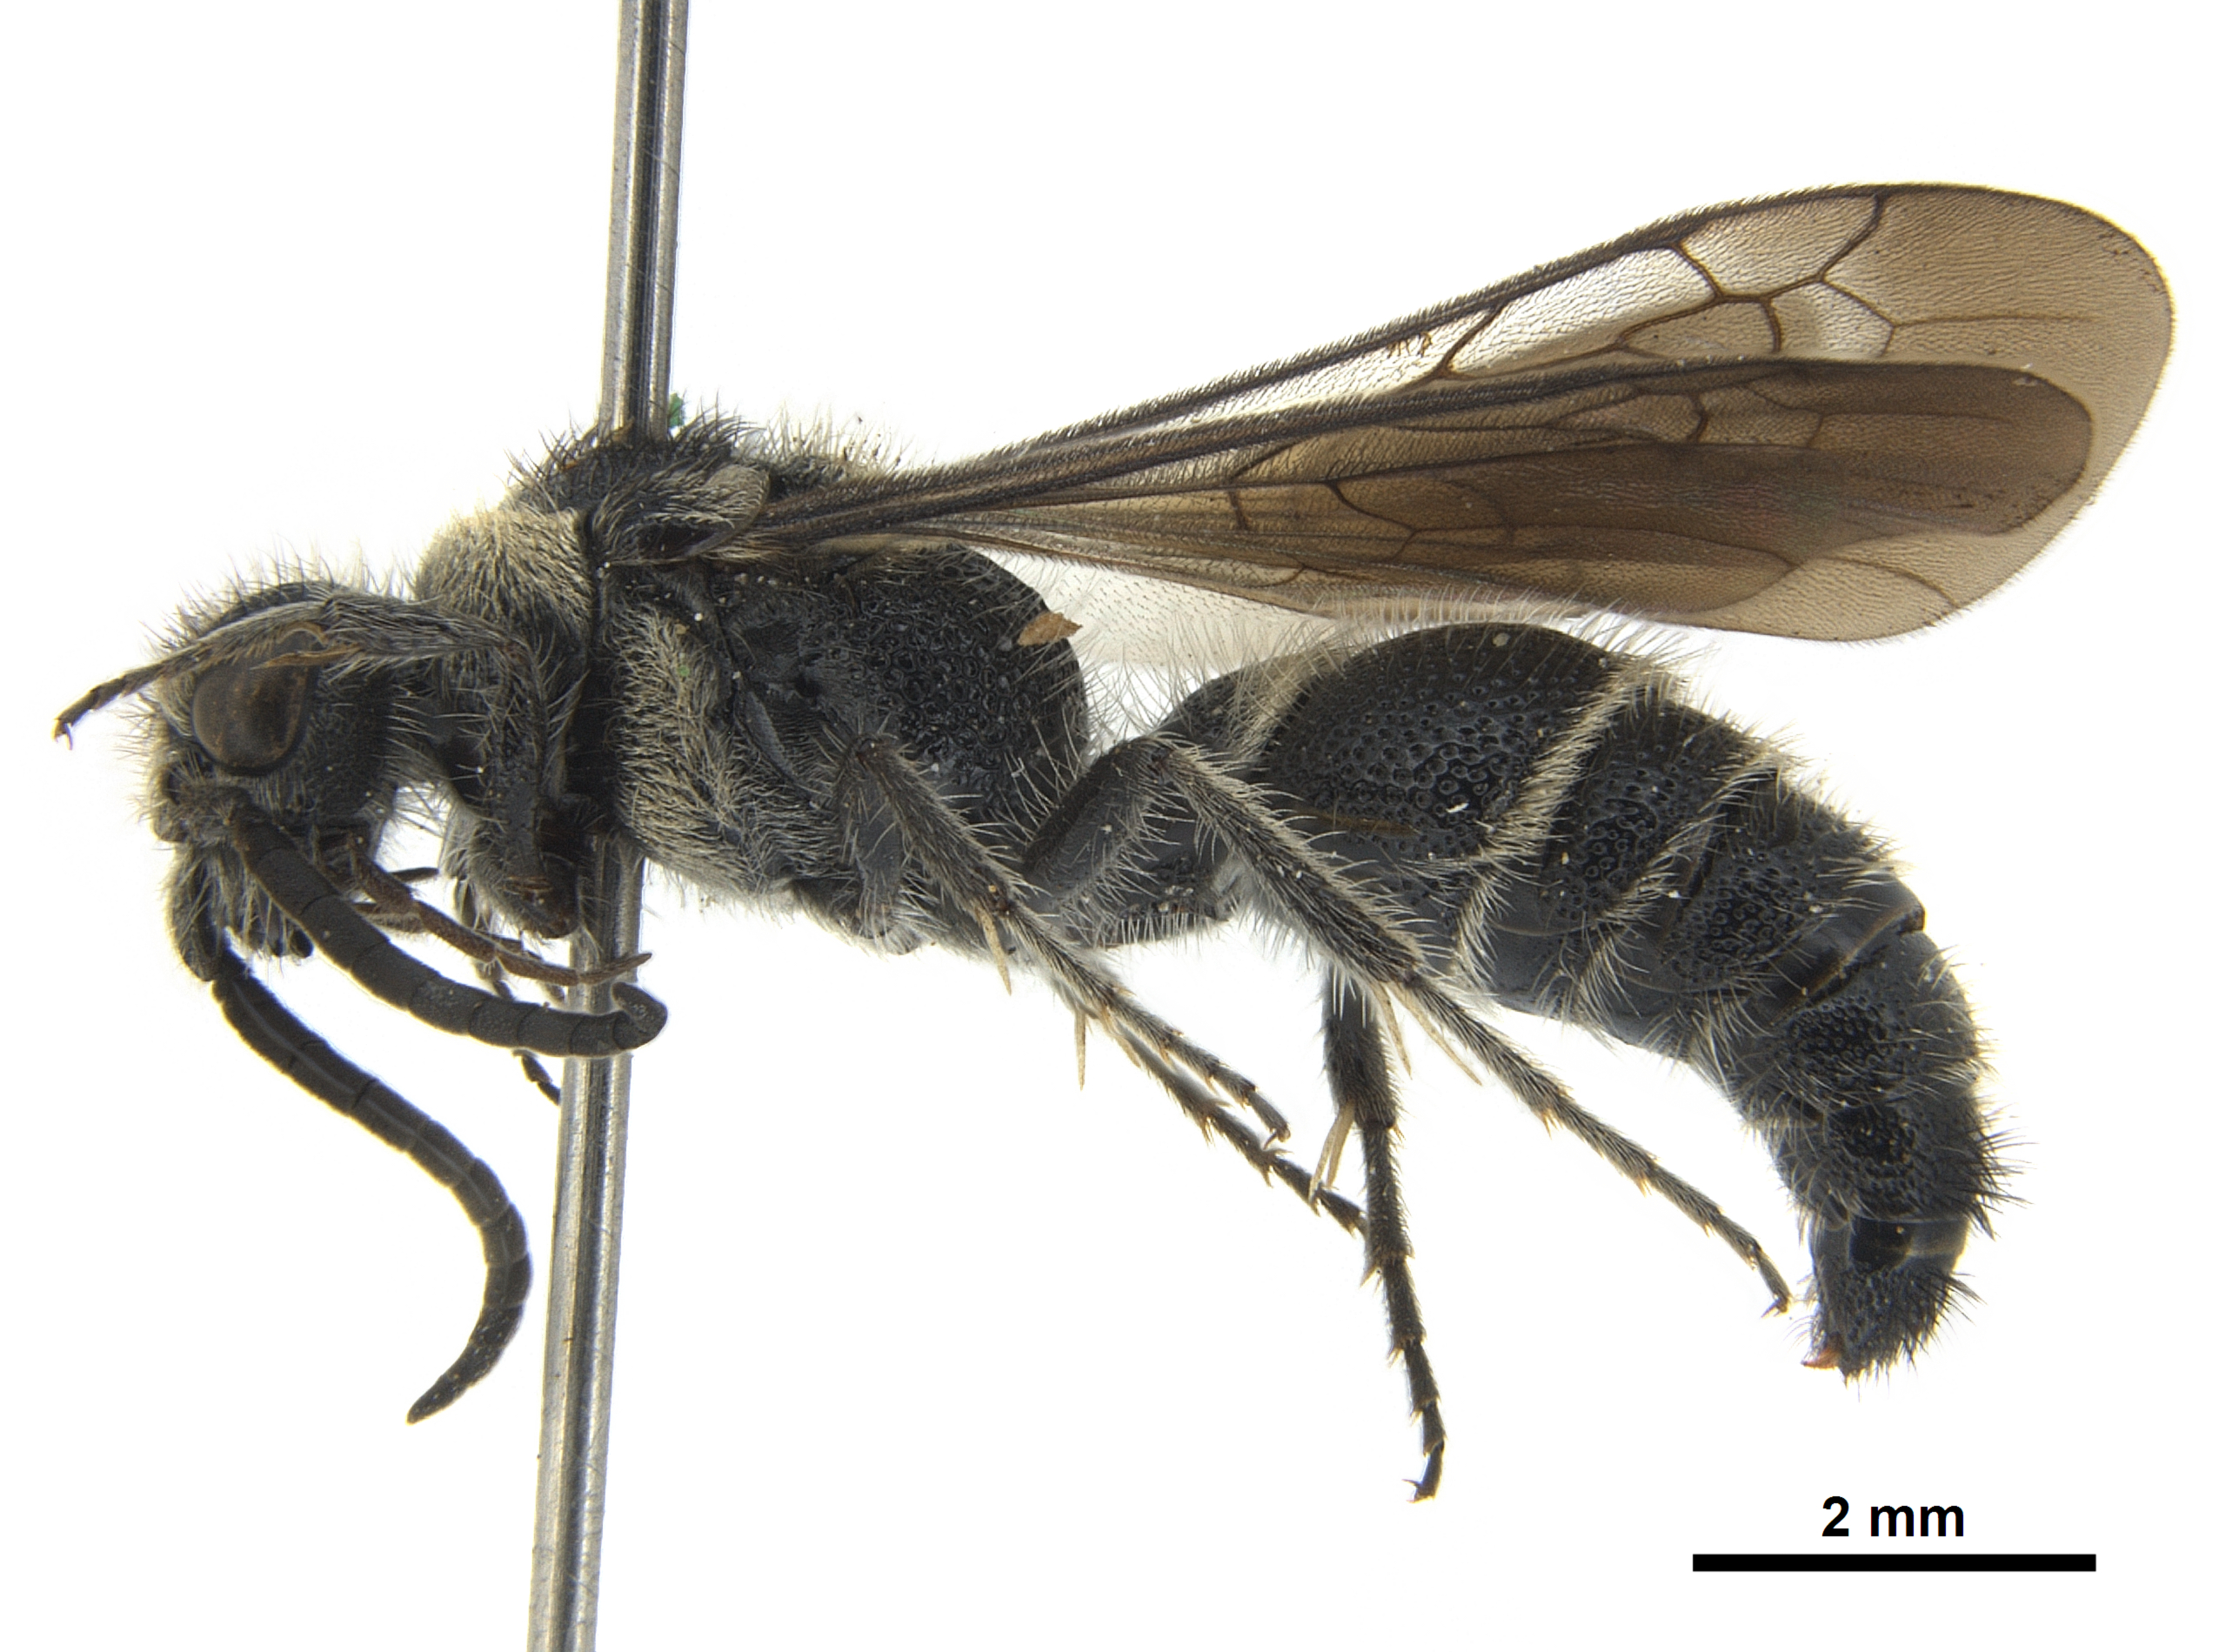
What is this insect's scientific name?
Mickelomyrme hageni
